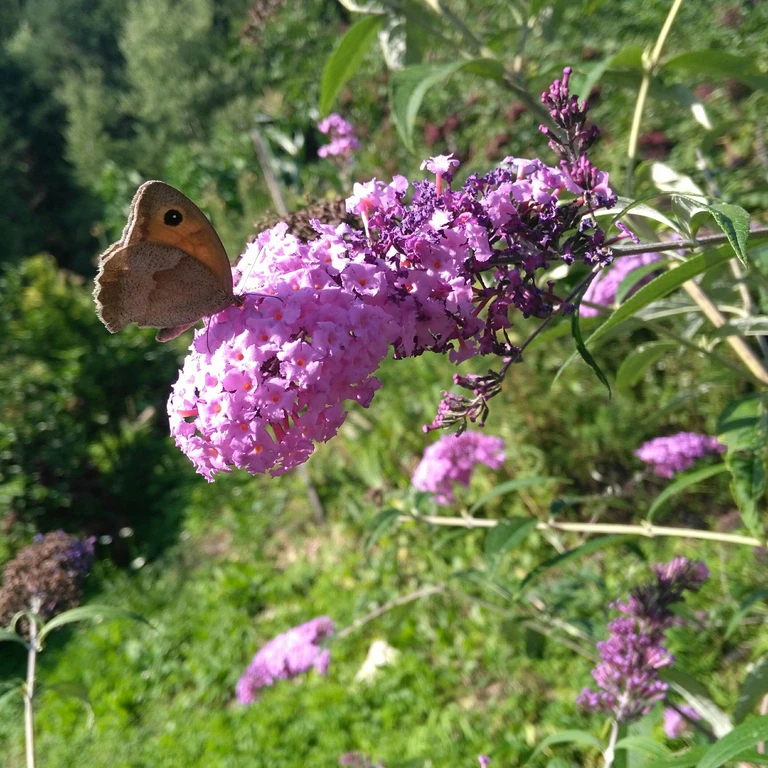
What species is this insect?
Maniola jurtina
